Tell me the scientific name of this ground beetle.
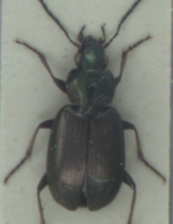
Agonum muelleri
